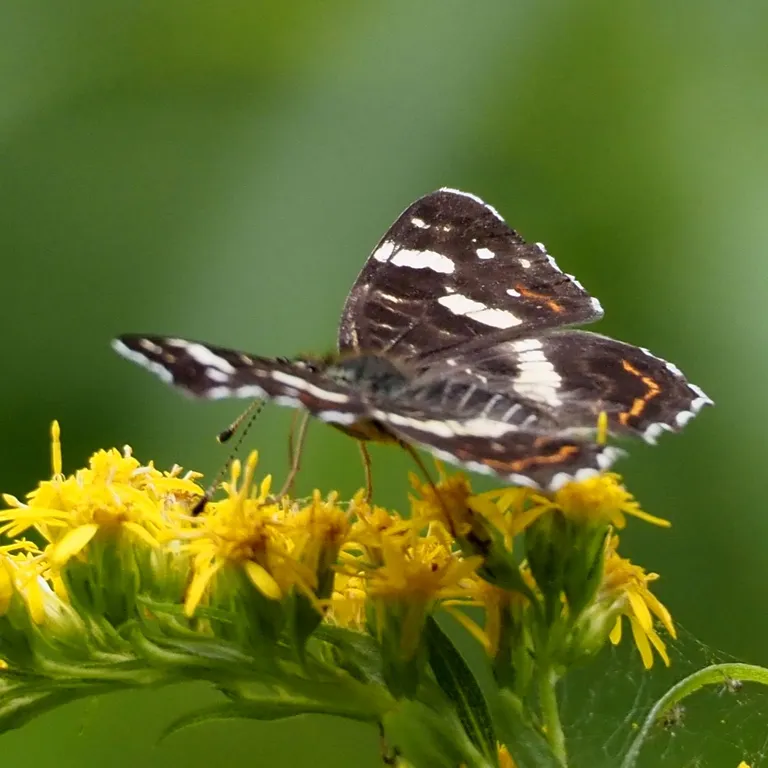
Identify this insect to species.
Araschnia levana
